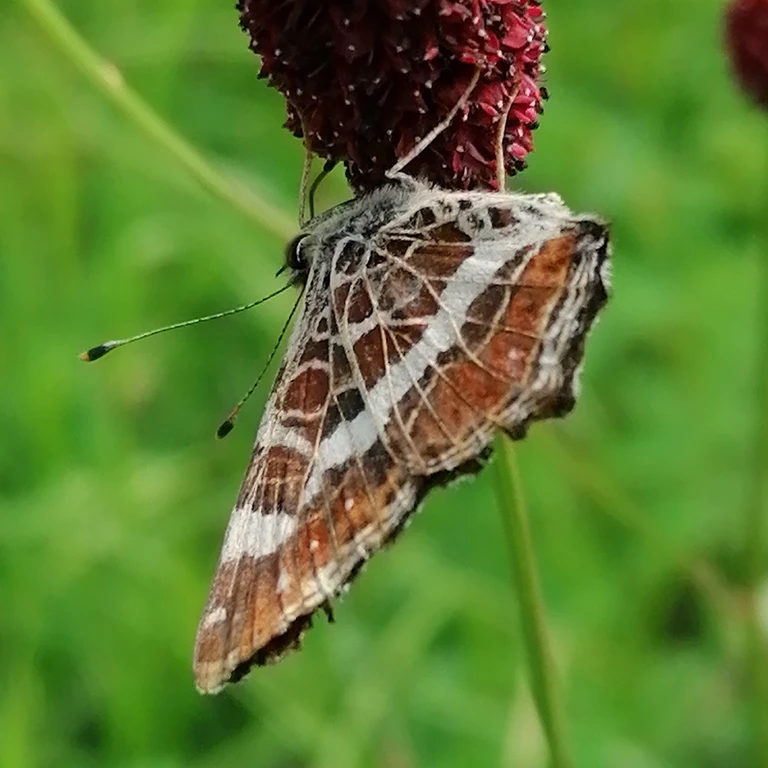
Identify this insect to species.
Araschnia levana
